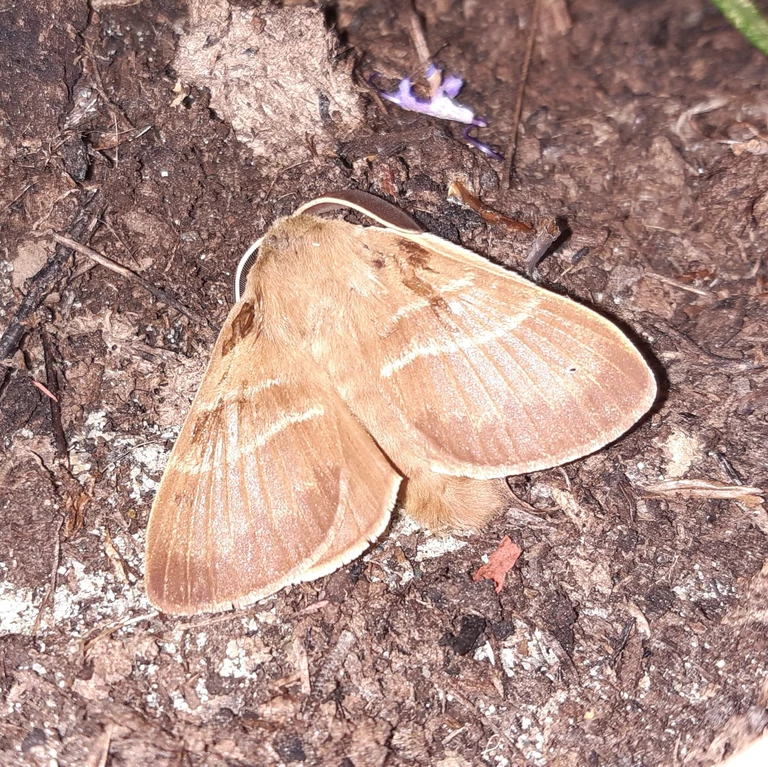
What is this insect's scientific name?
Macrothylacia rubi
